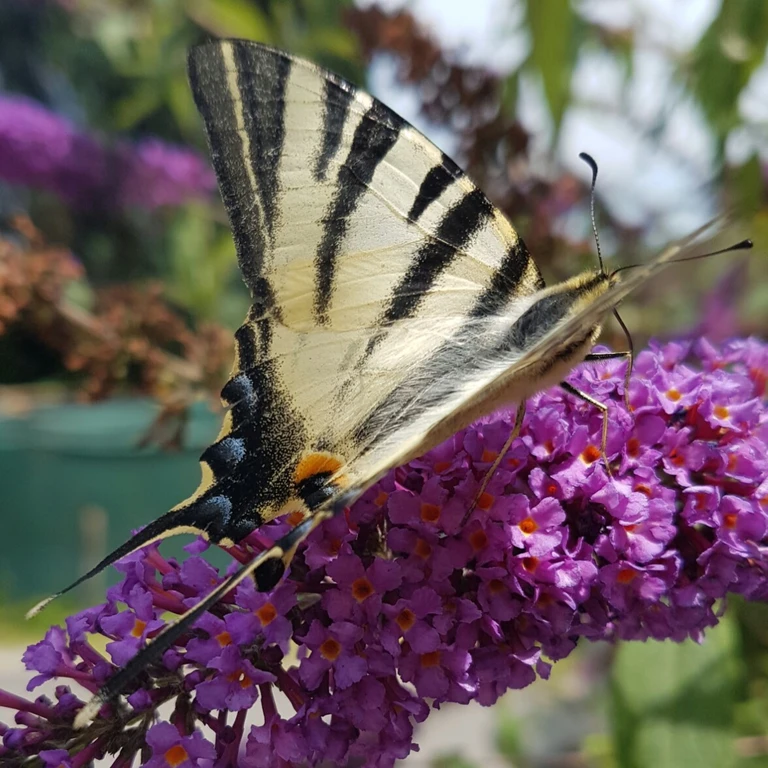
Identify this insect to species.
Iphiclides podalirius
